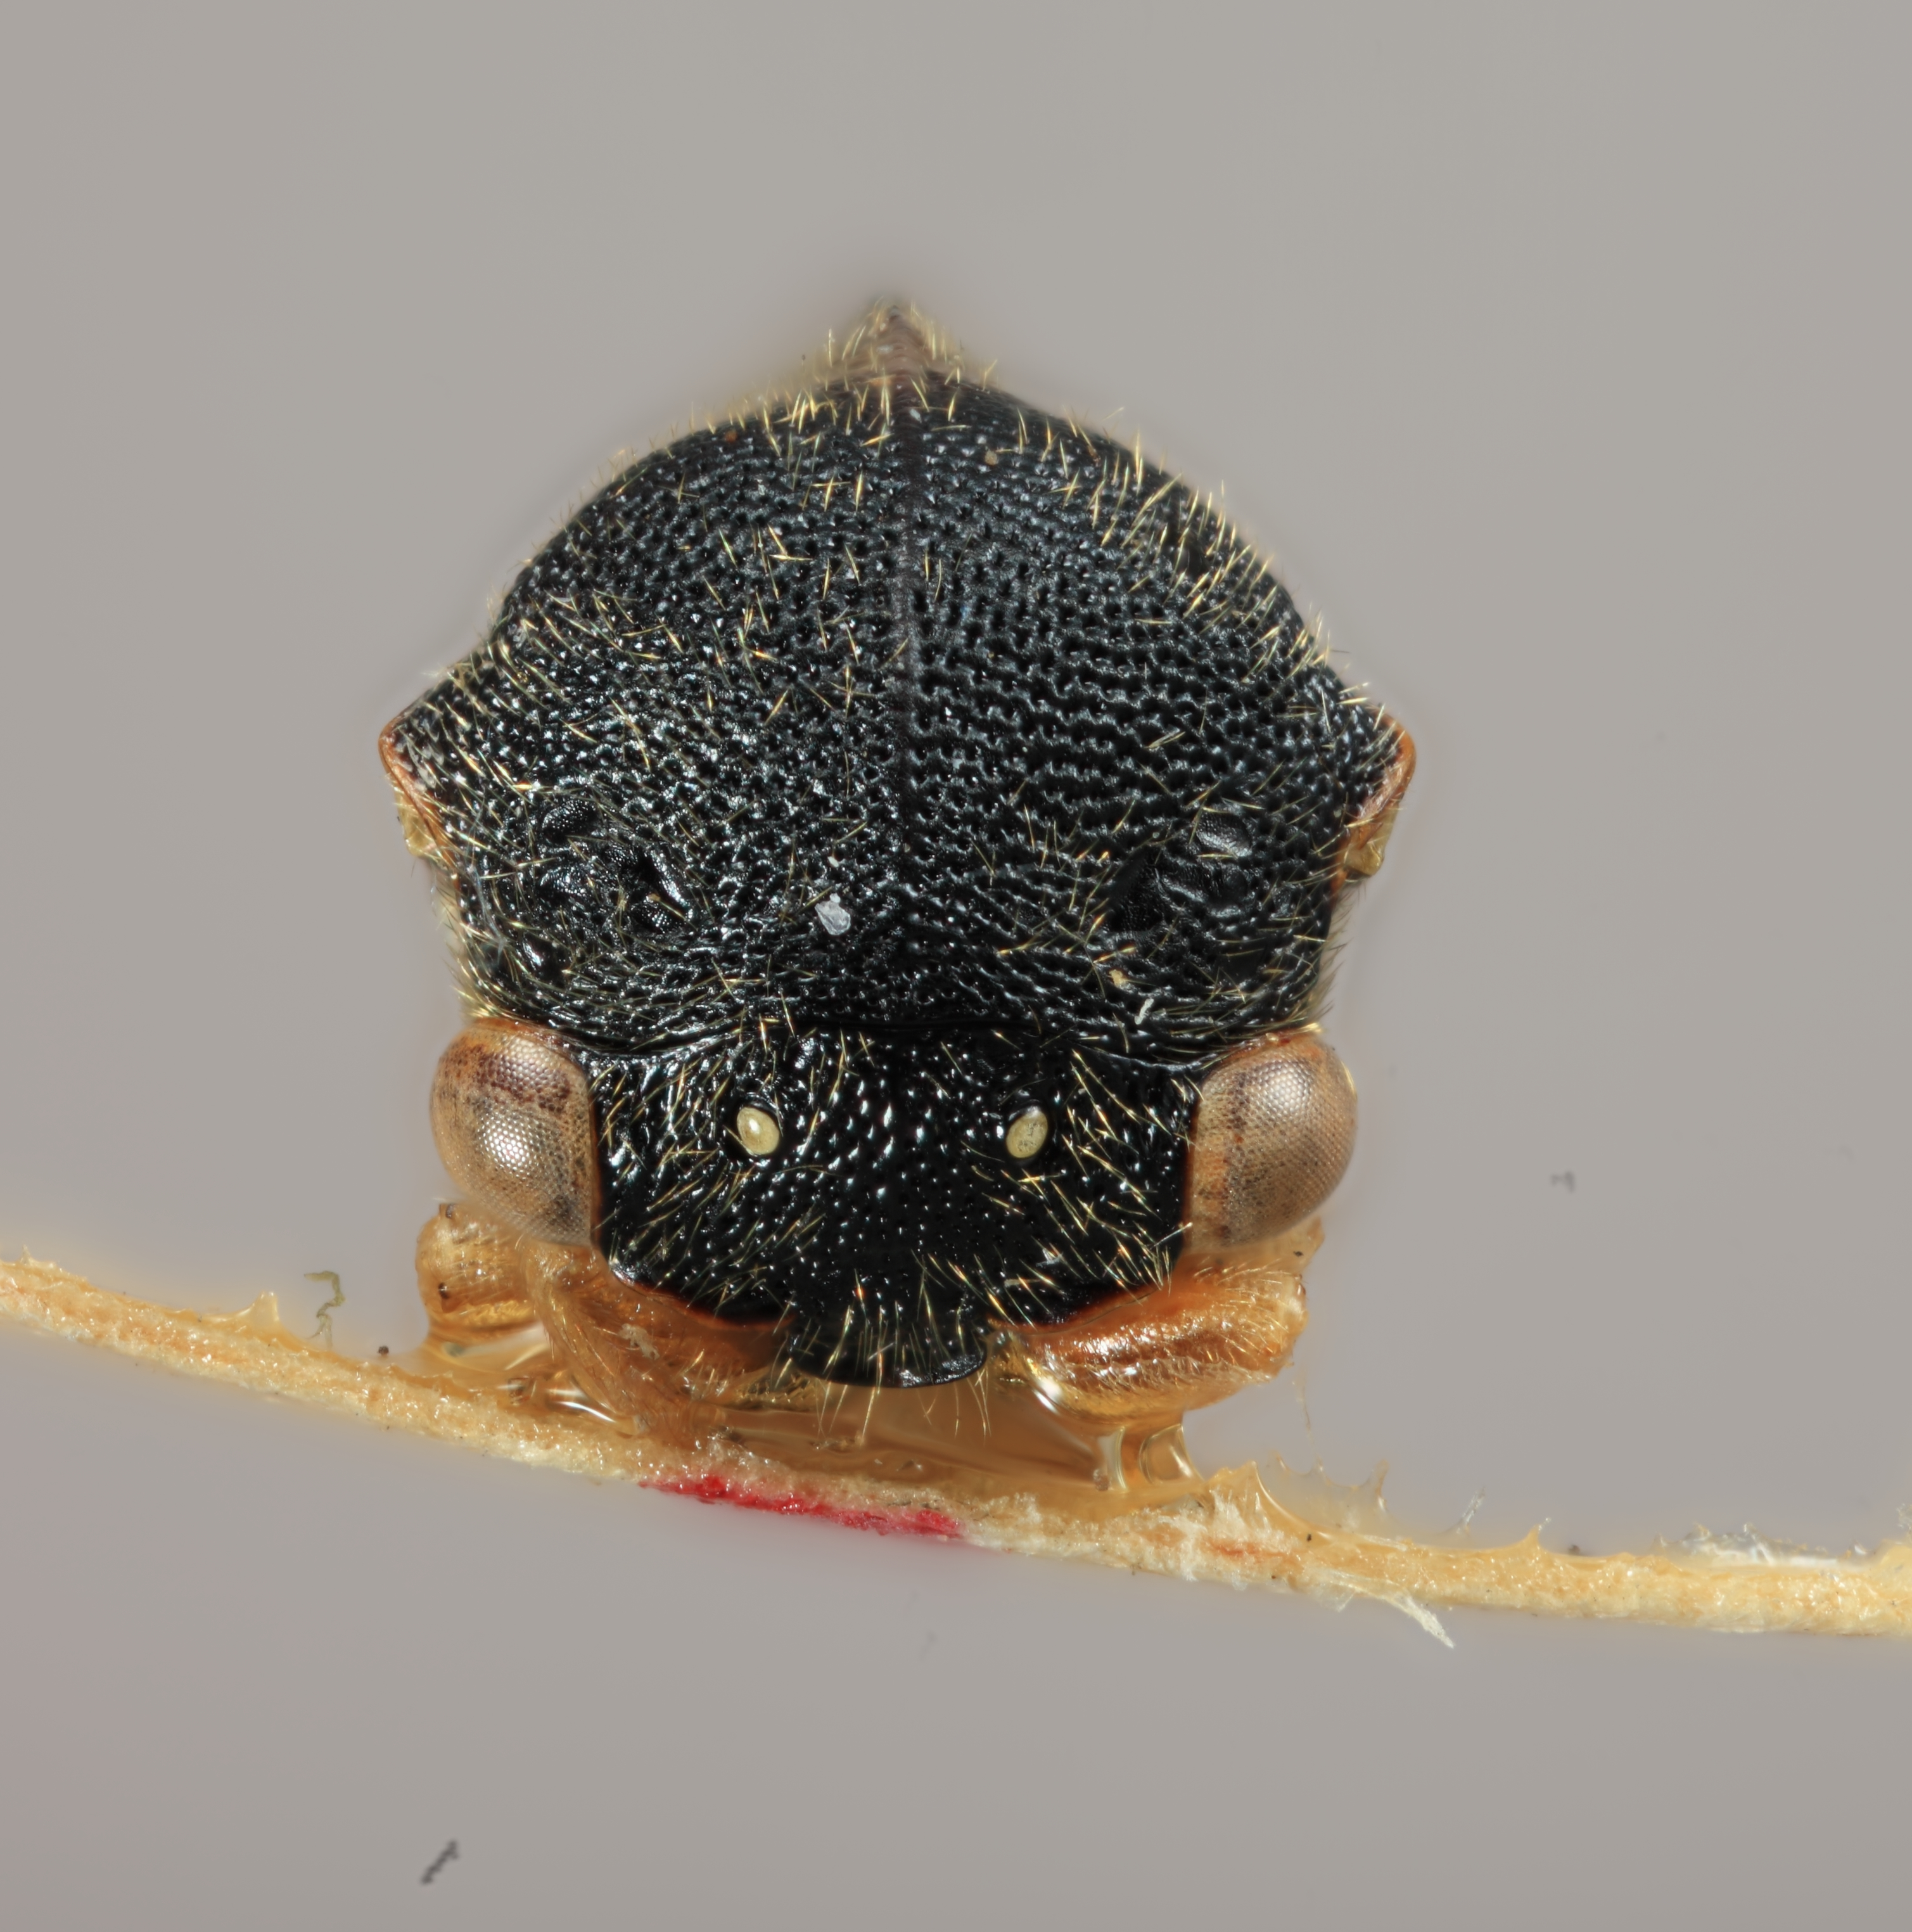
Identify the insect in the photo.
Gargara hoffmanni
